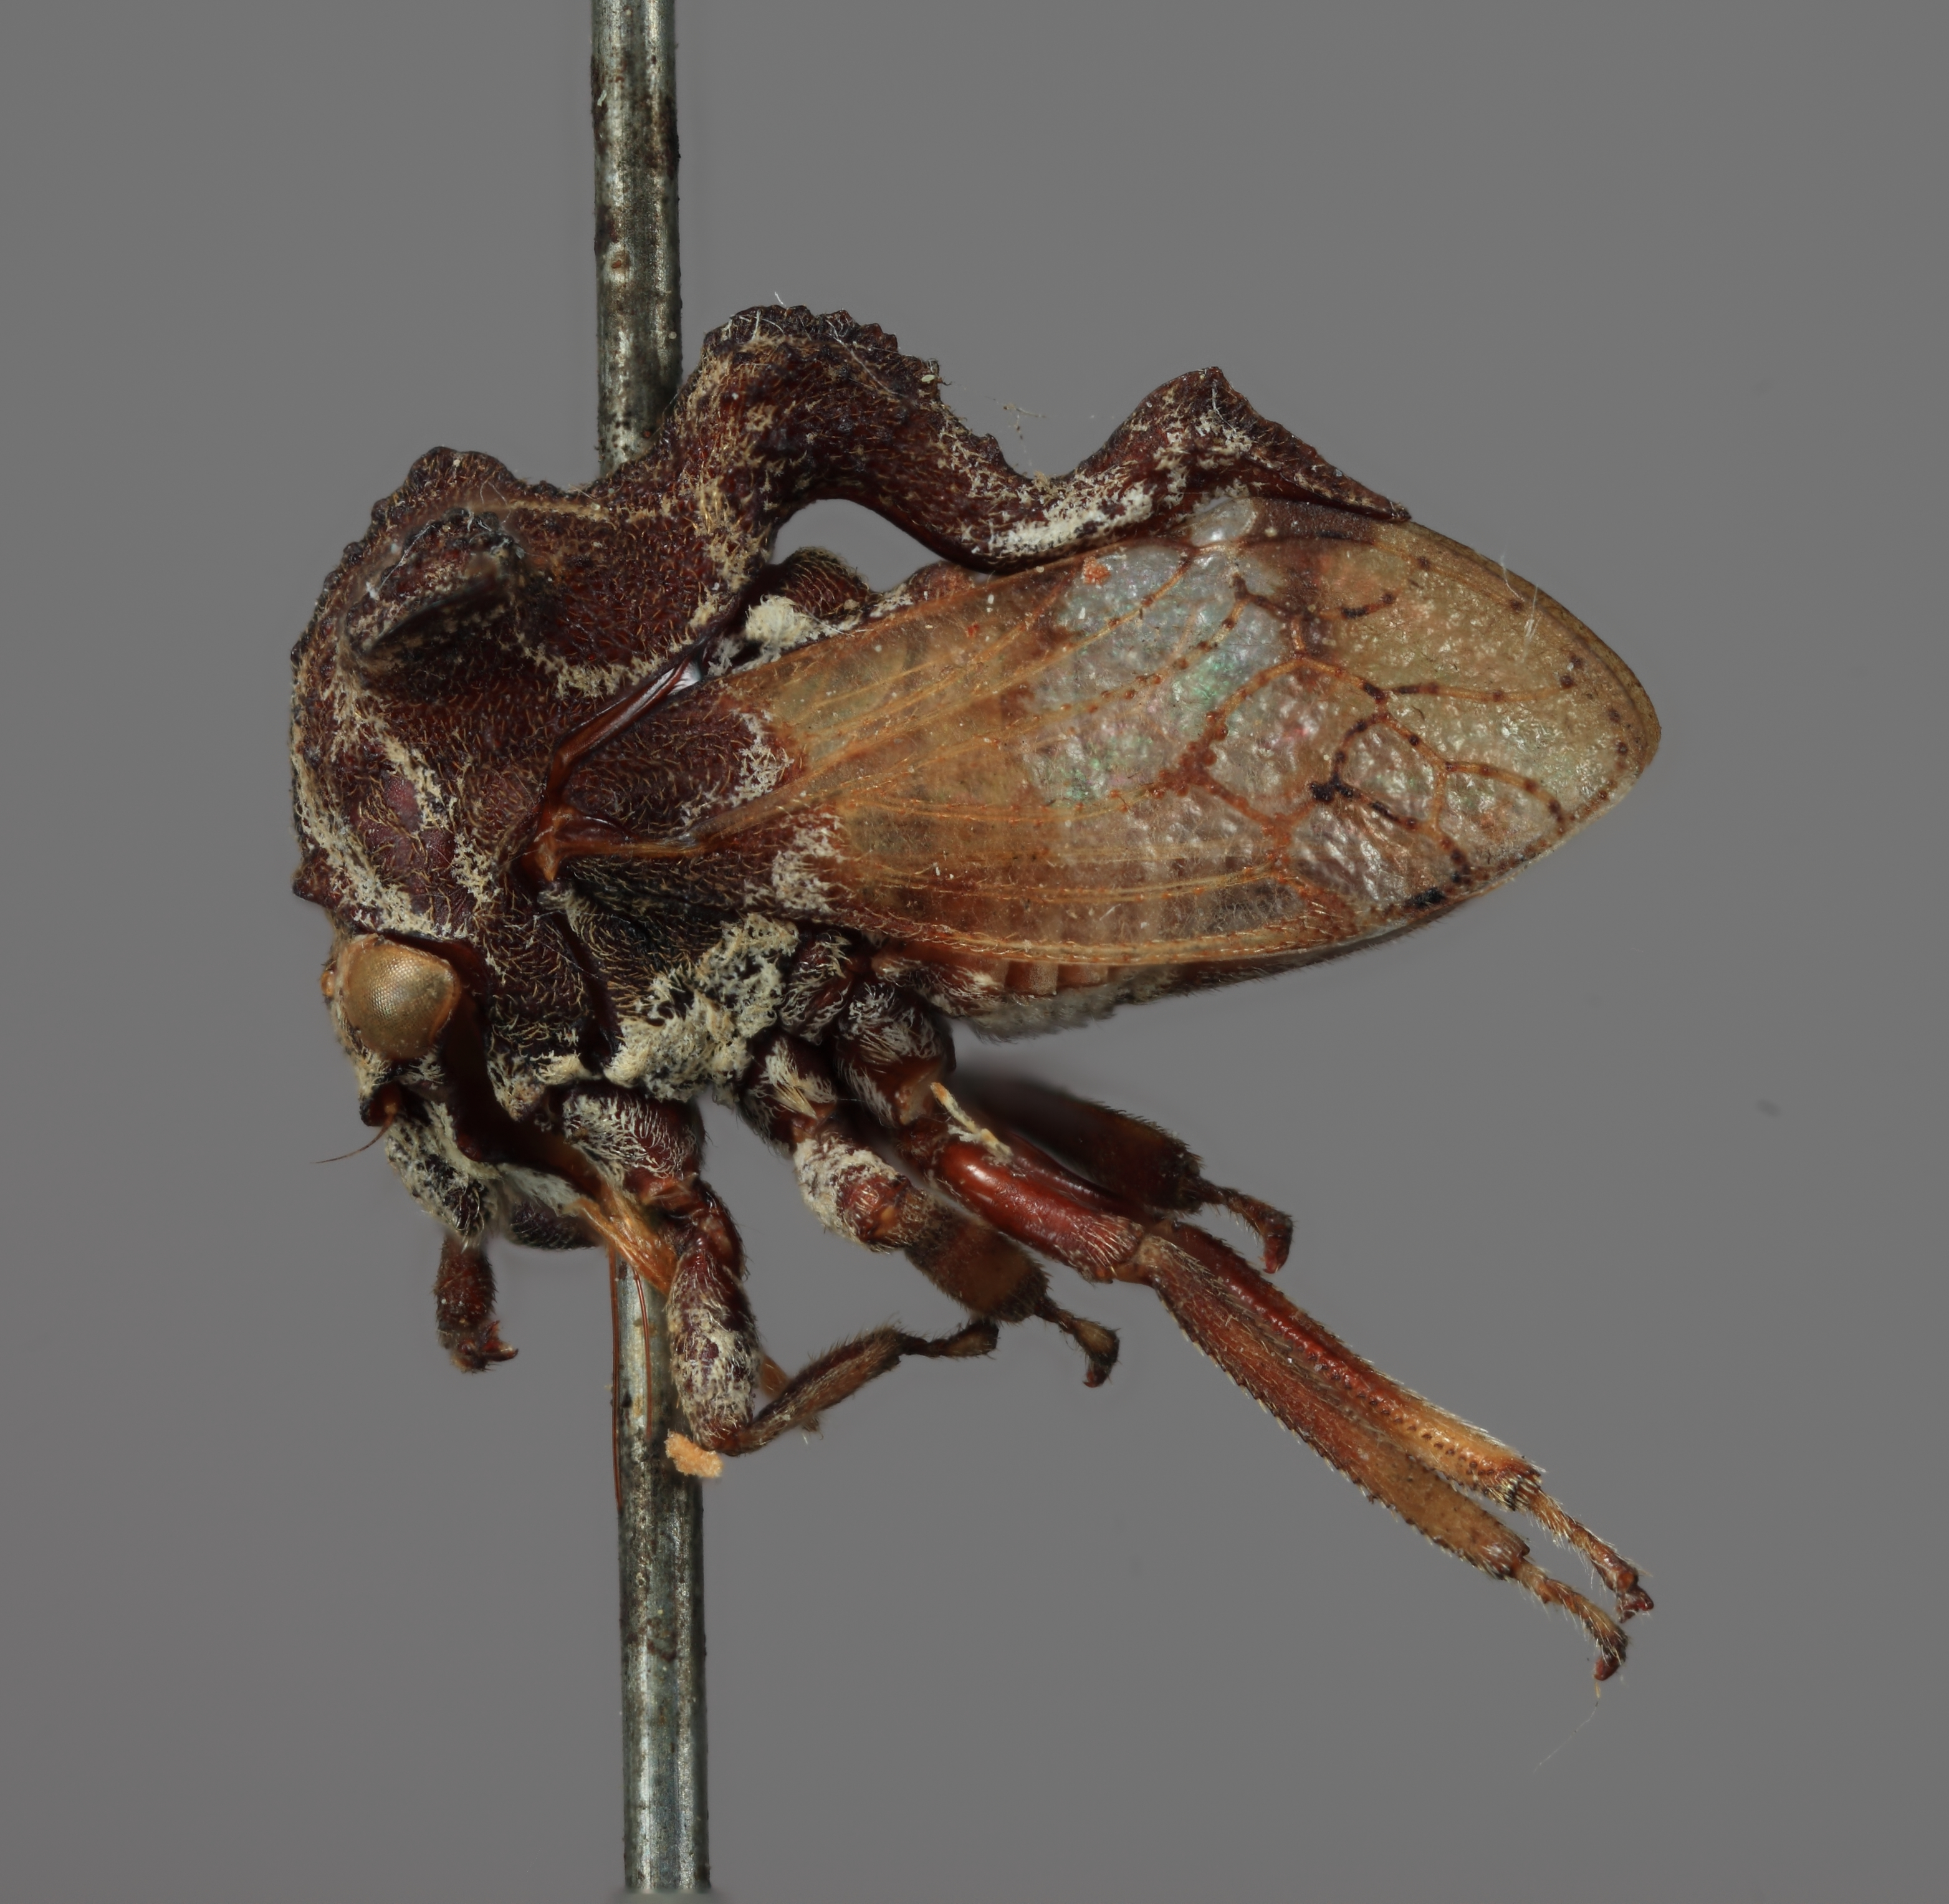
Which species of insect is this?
Anchonoides variegata
